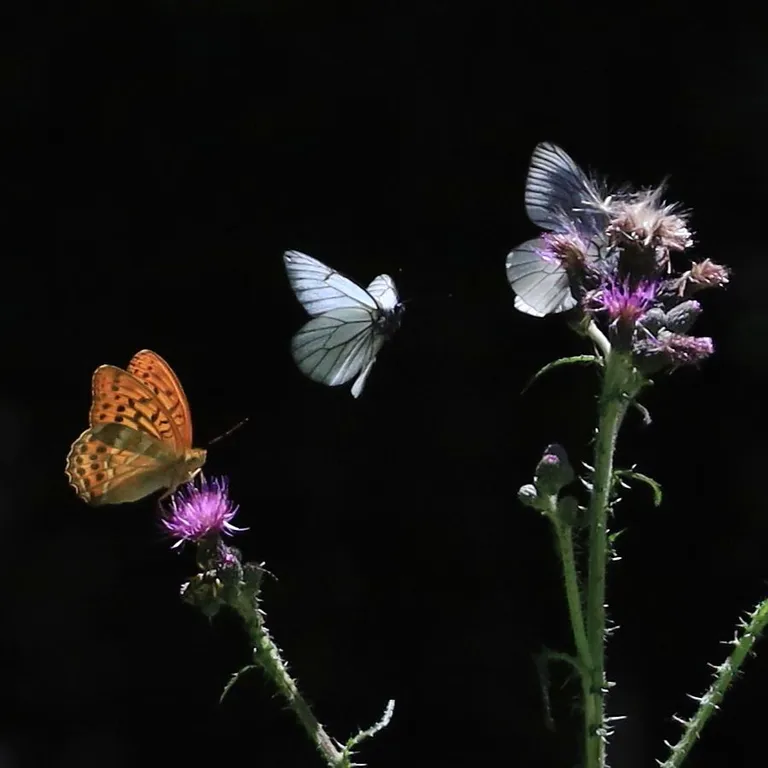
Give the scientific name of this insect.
Aporia crataegi
